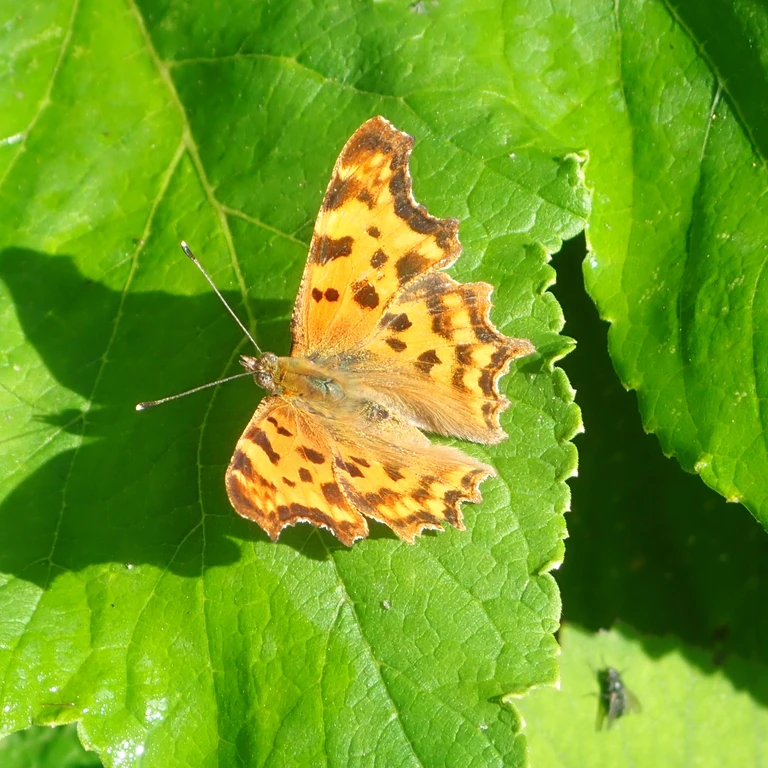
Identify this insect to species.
Polygonia c-album
